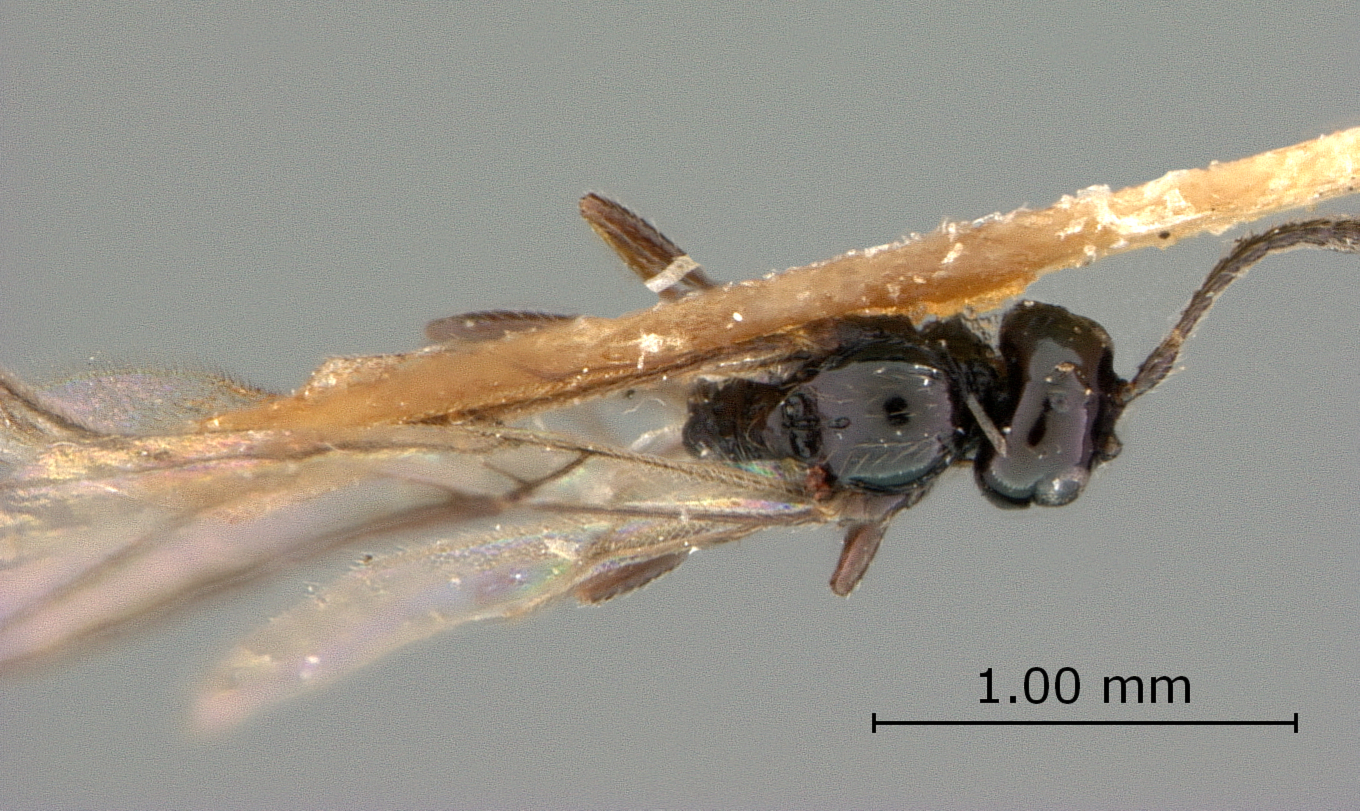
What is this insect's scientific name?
Synaldis alfalfae
